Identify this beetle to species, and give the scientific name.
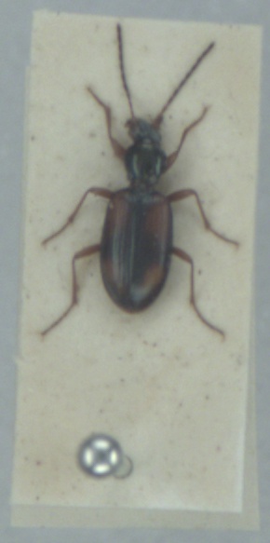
Bembidion fluviatile
